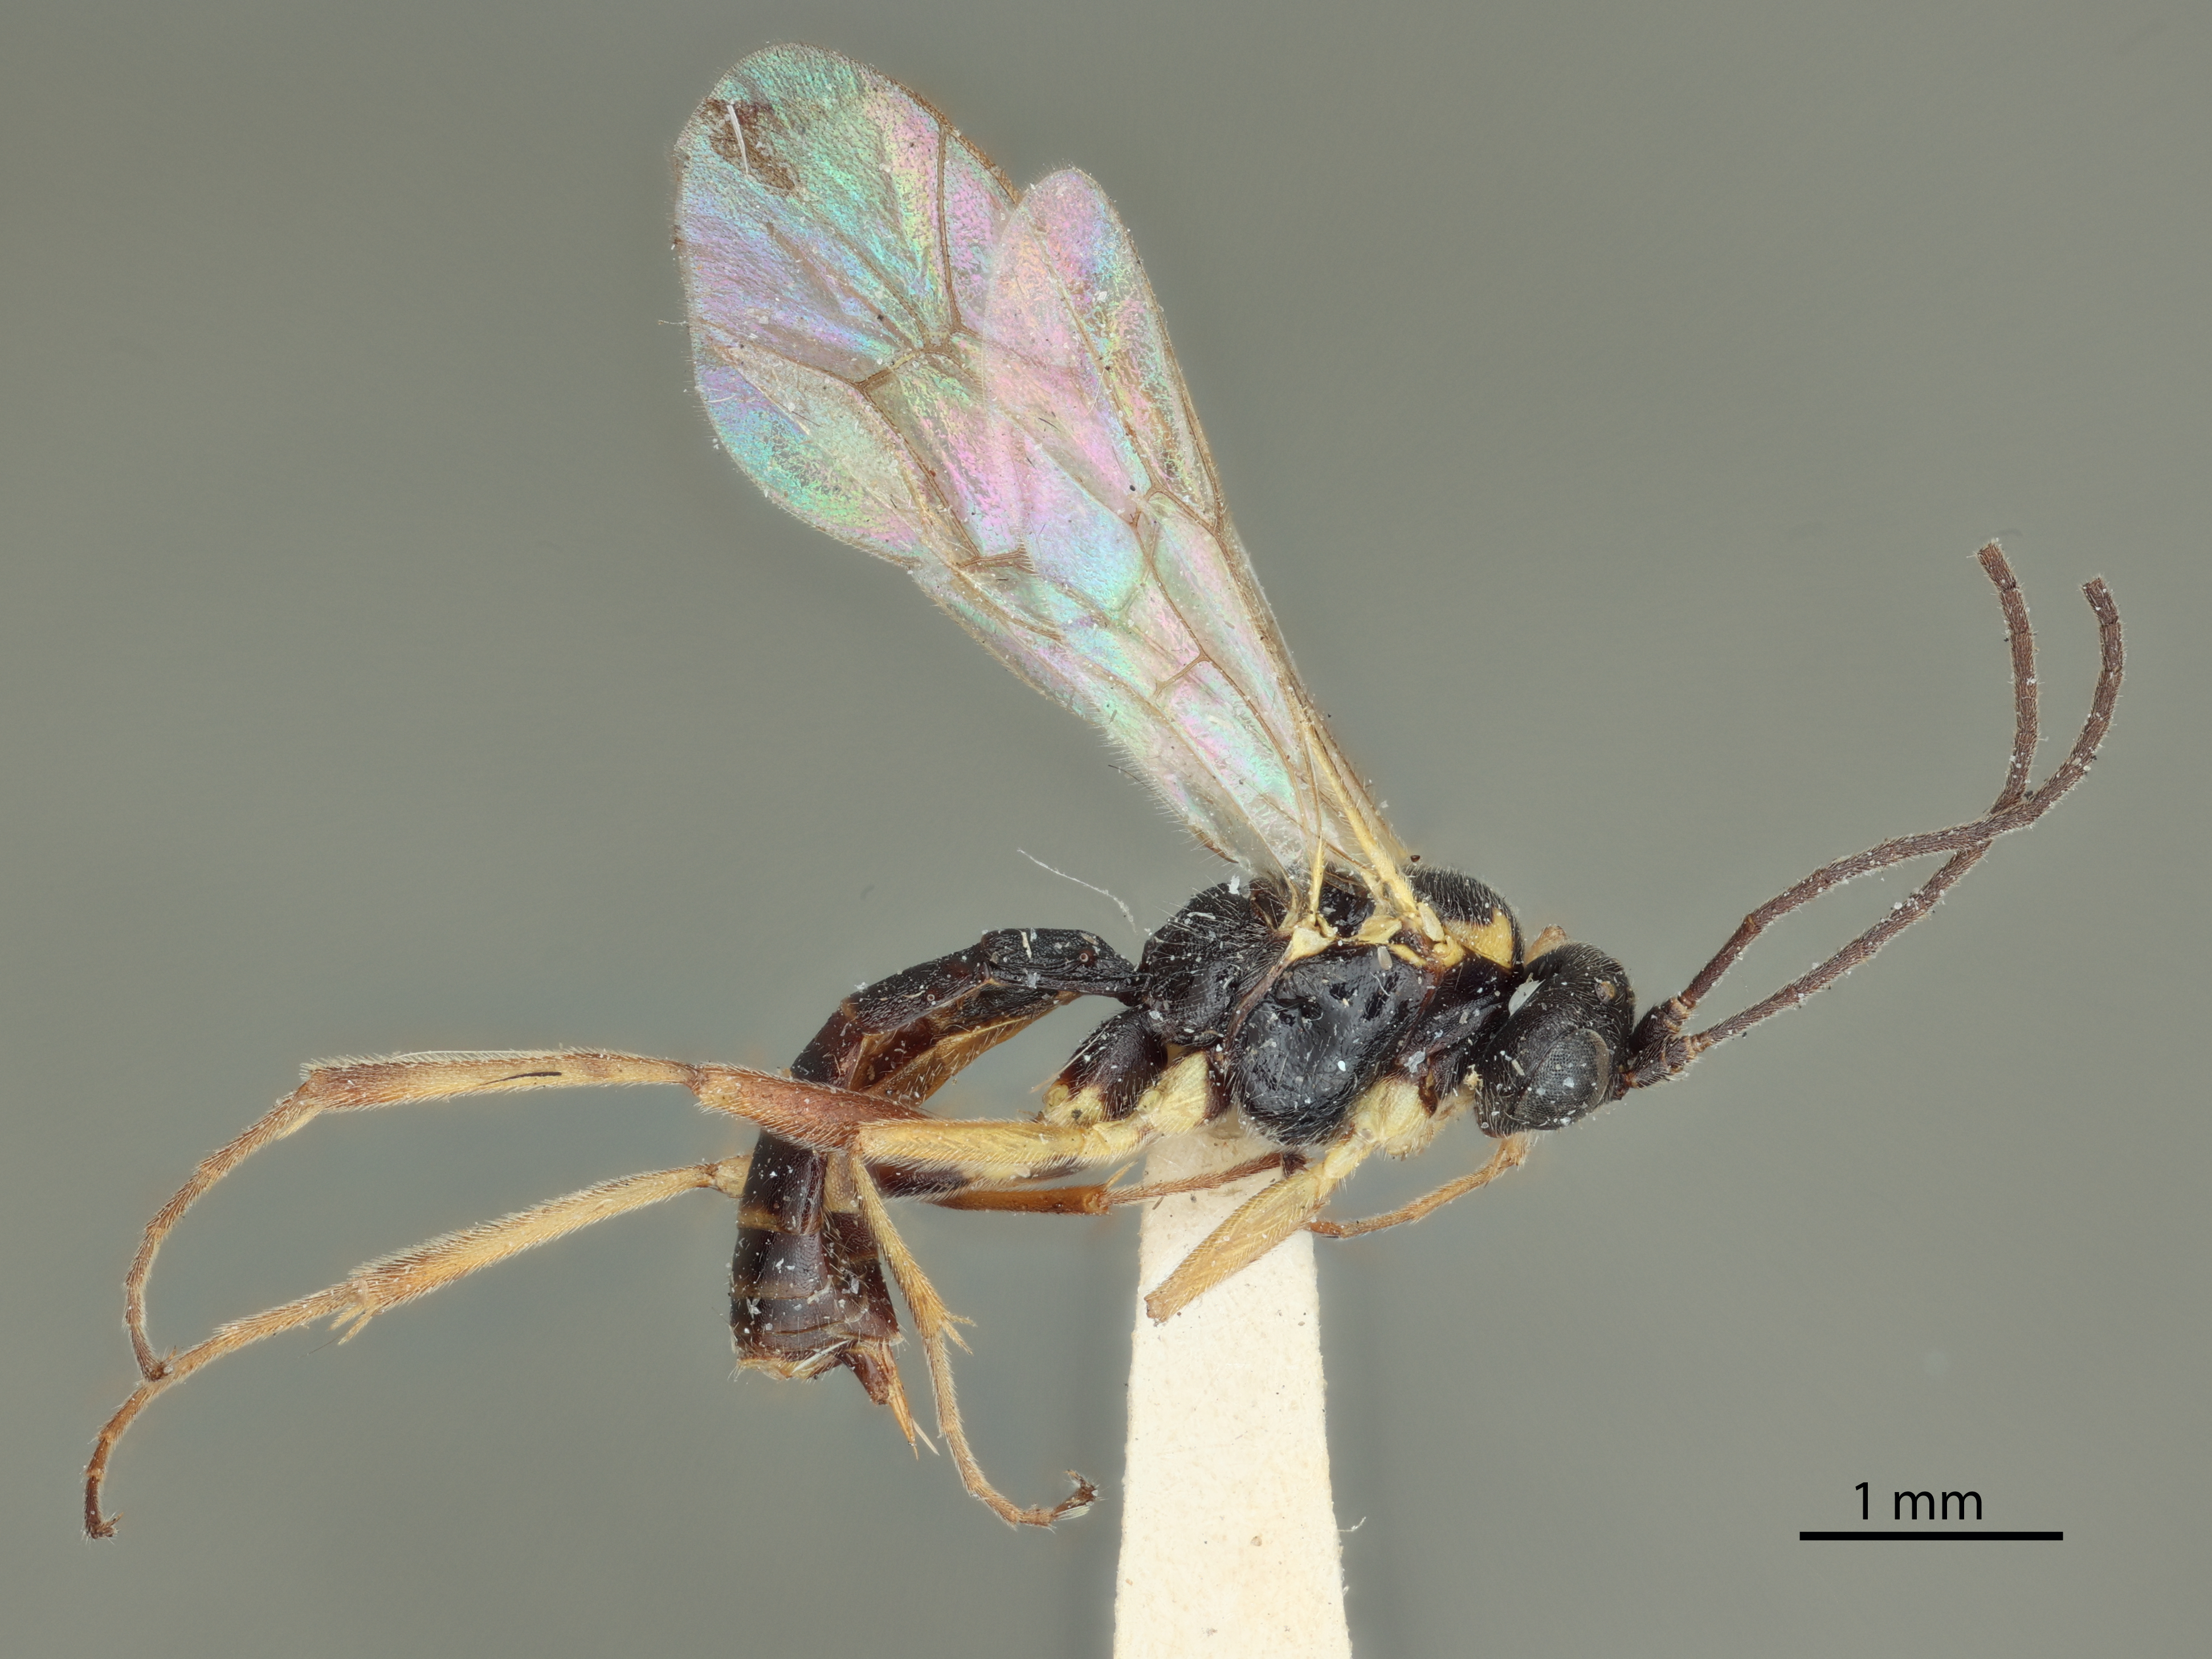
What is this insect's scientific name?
Syrphotonus sicarius
